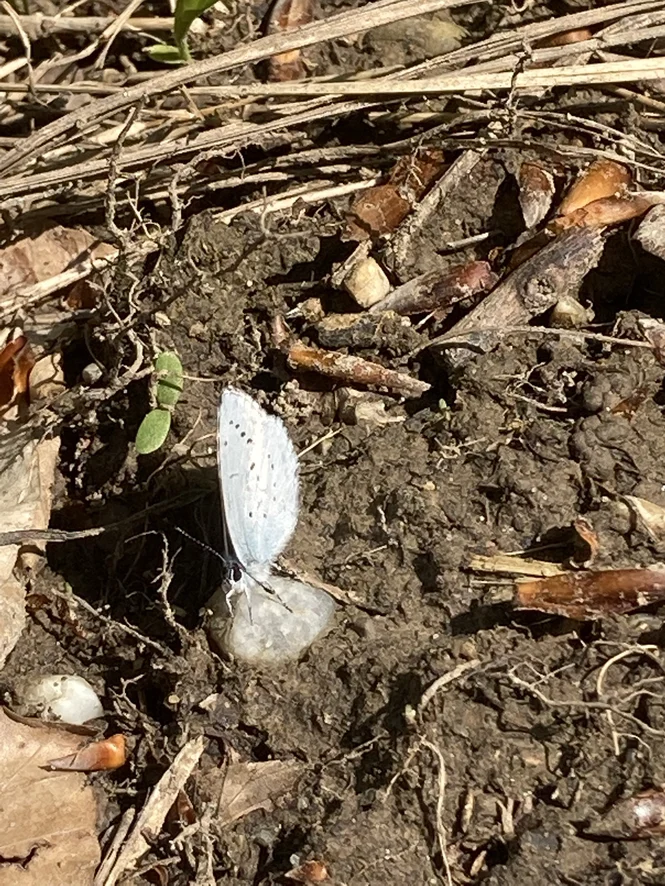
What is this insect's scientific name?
Celastrina argiolus
